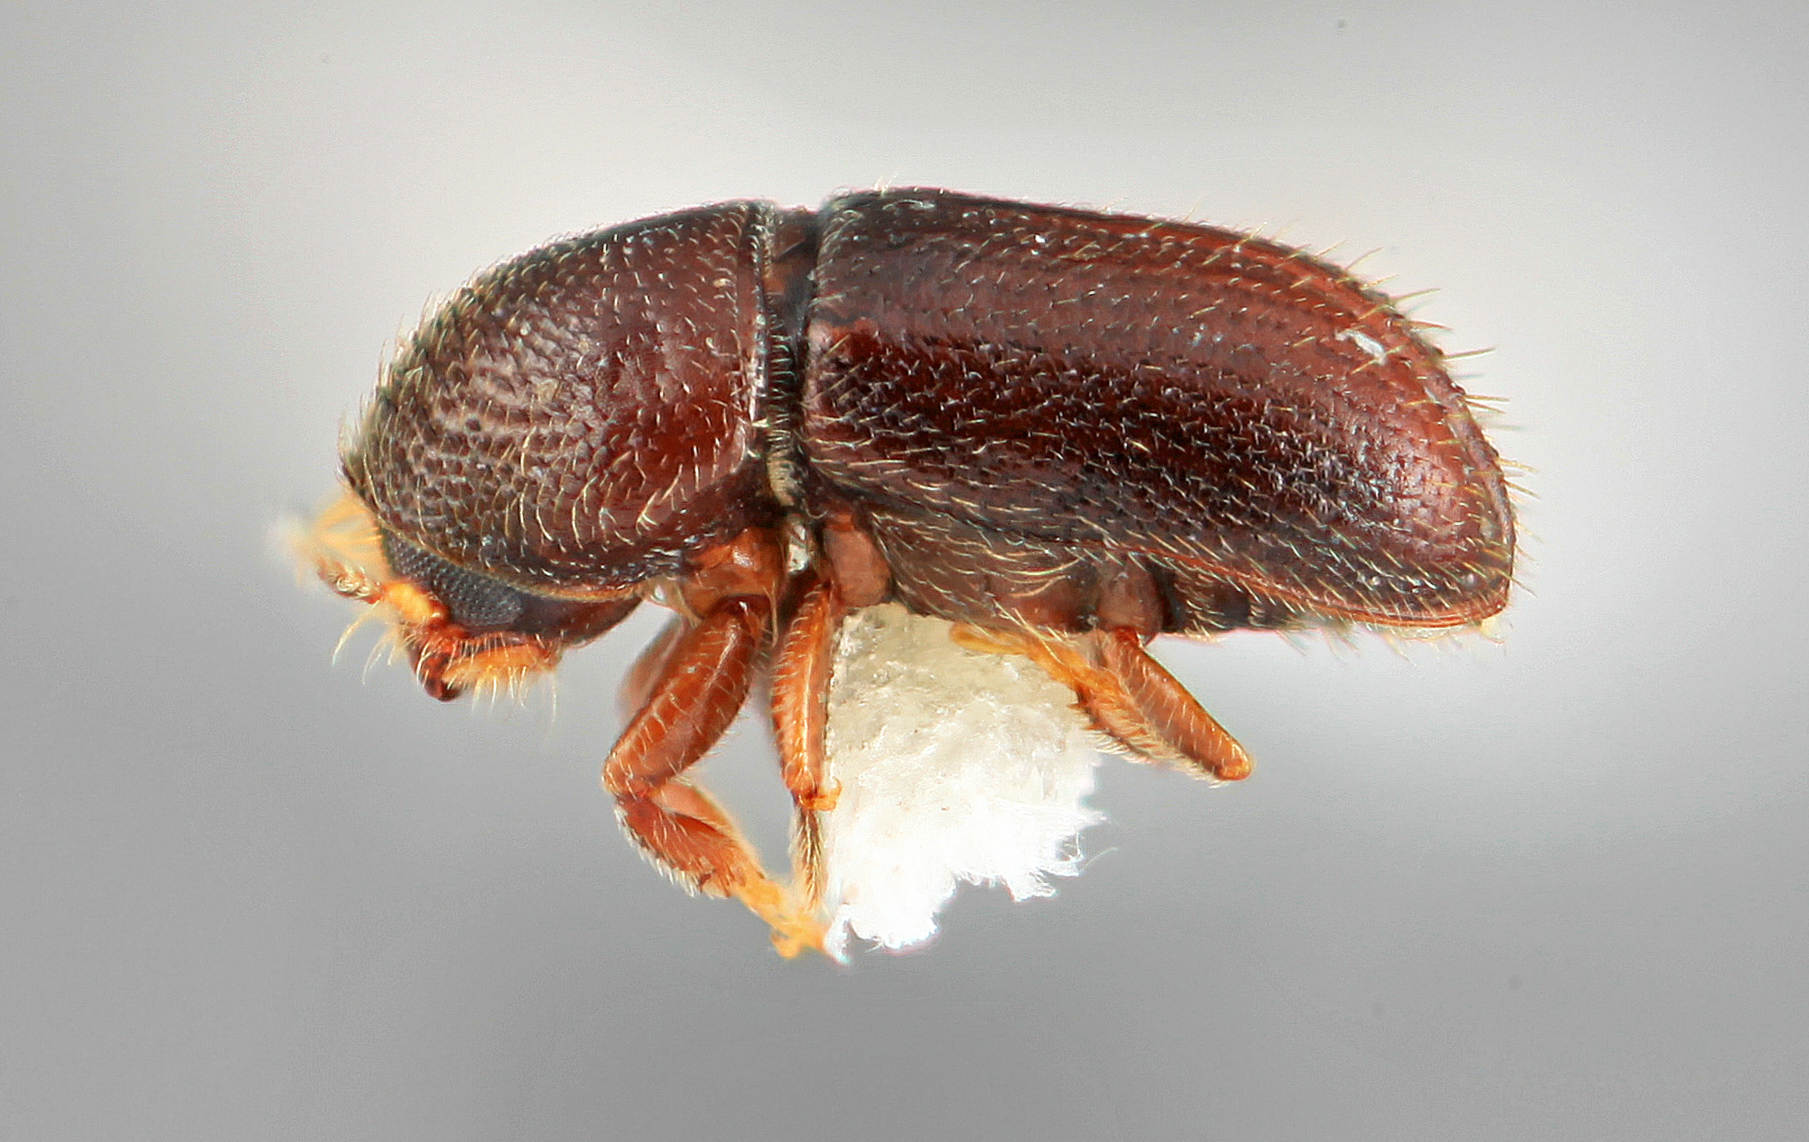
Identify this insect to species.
Pityophthorus reticulatus
